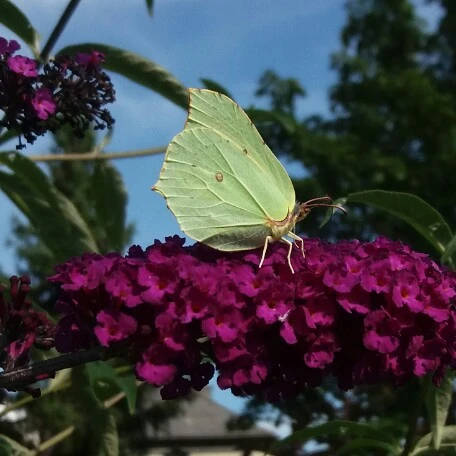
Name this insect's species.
Gonepteryx rhamni
